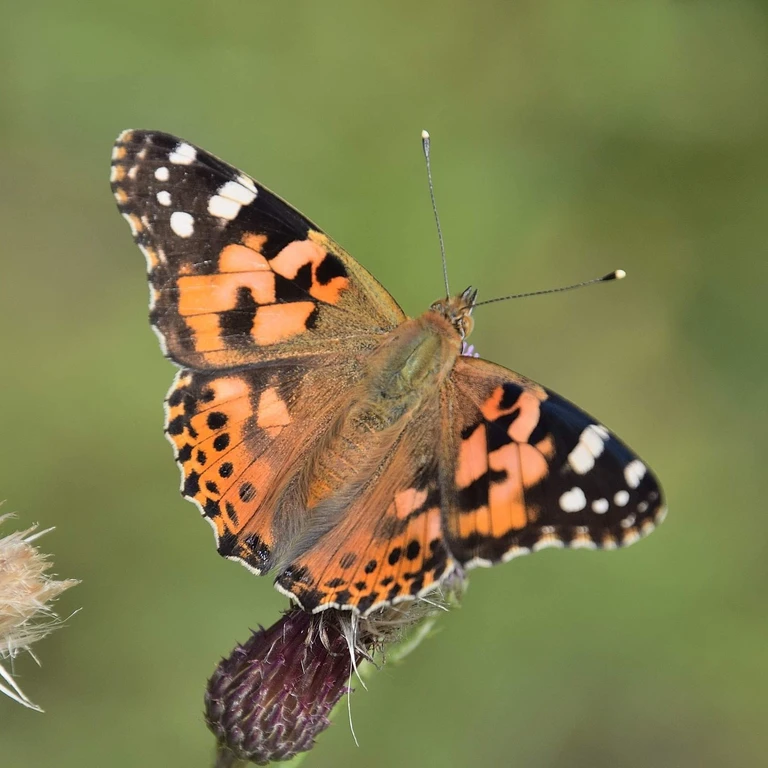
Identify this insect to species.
Vanessa cardui
